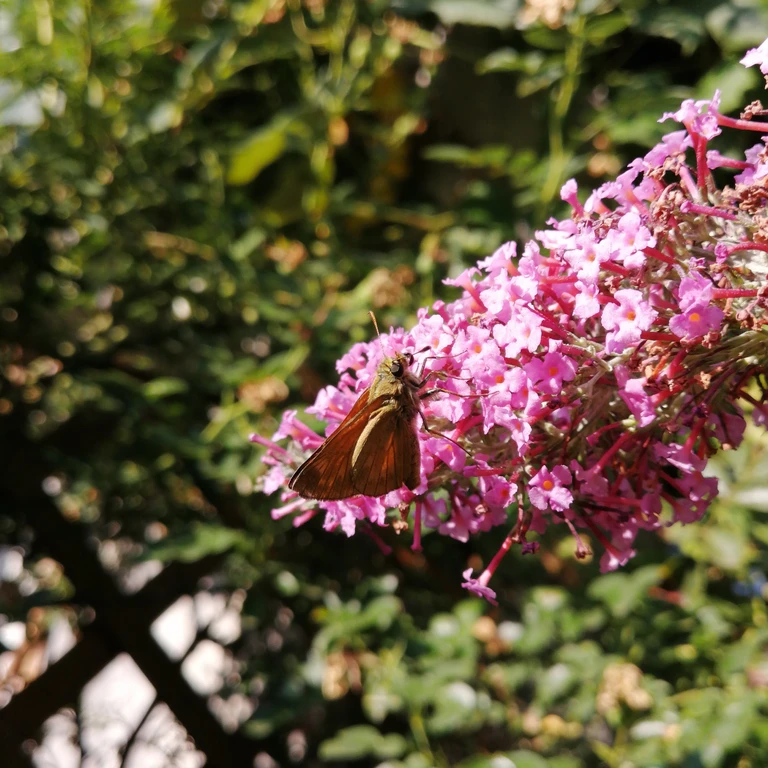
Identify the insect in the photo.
Ochlodes sylvanus (also Ochlodes venata)
